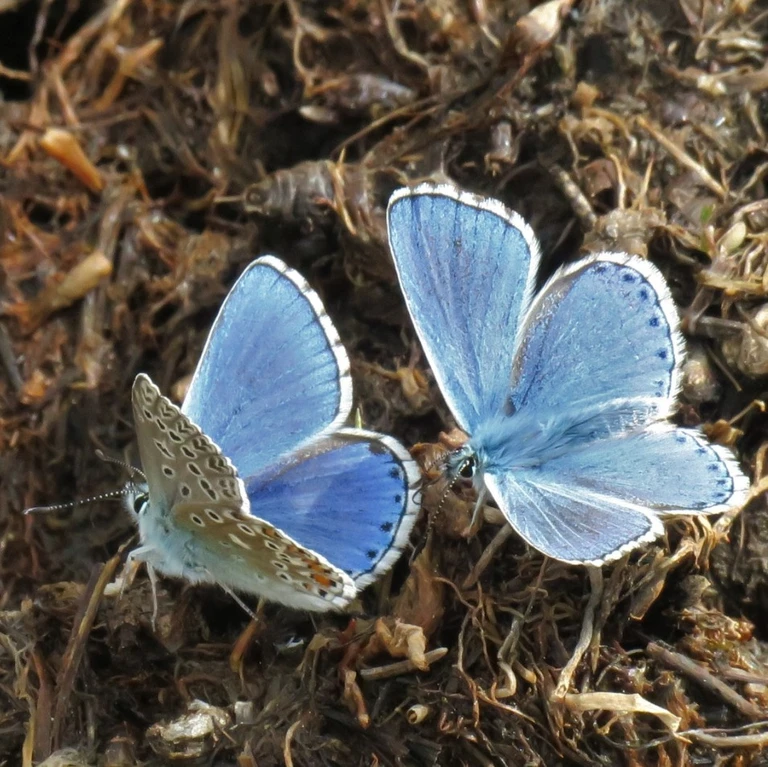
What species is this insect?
Lysandra bellargus
